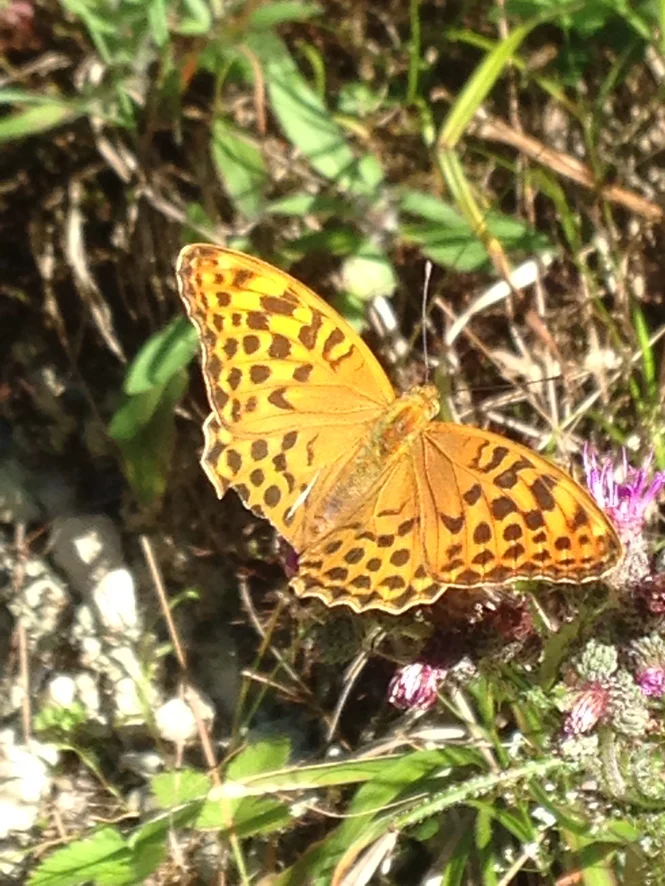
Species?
Argynnis paphia
